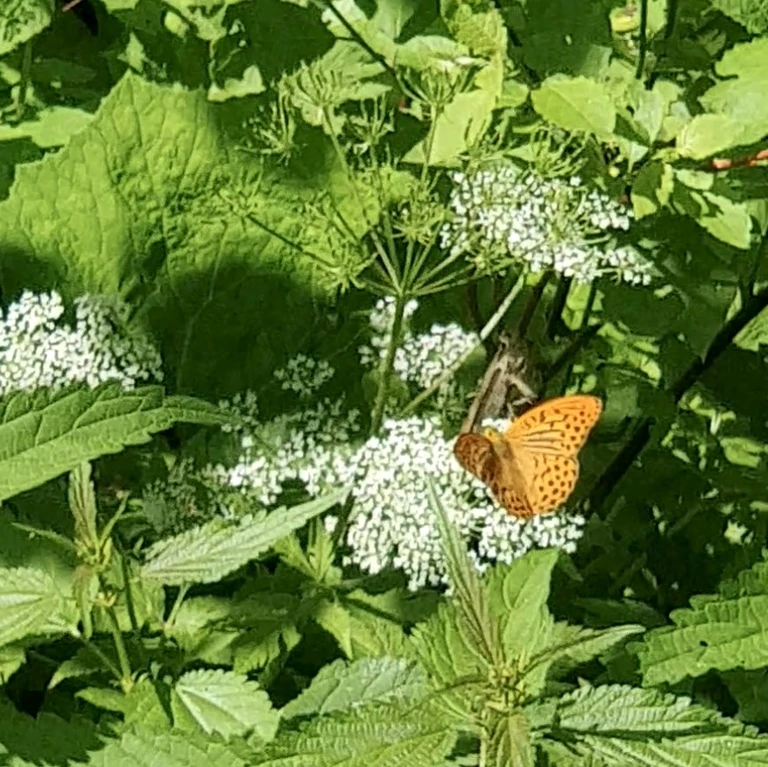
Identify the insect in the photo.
Argynnis paphia
